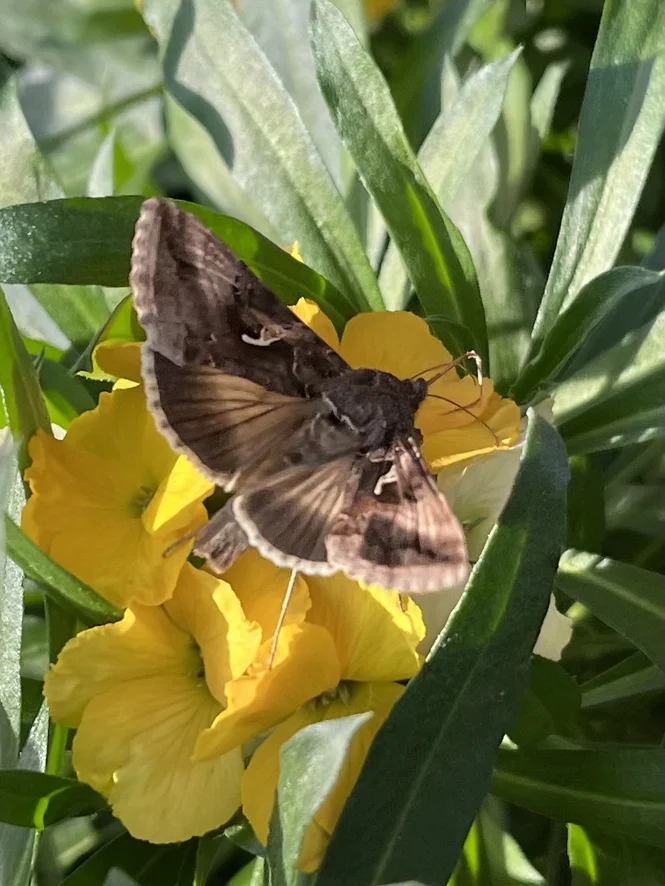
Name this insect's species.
Autographa gamma
